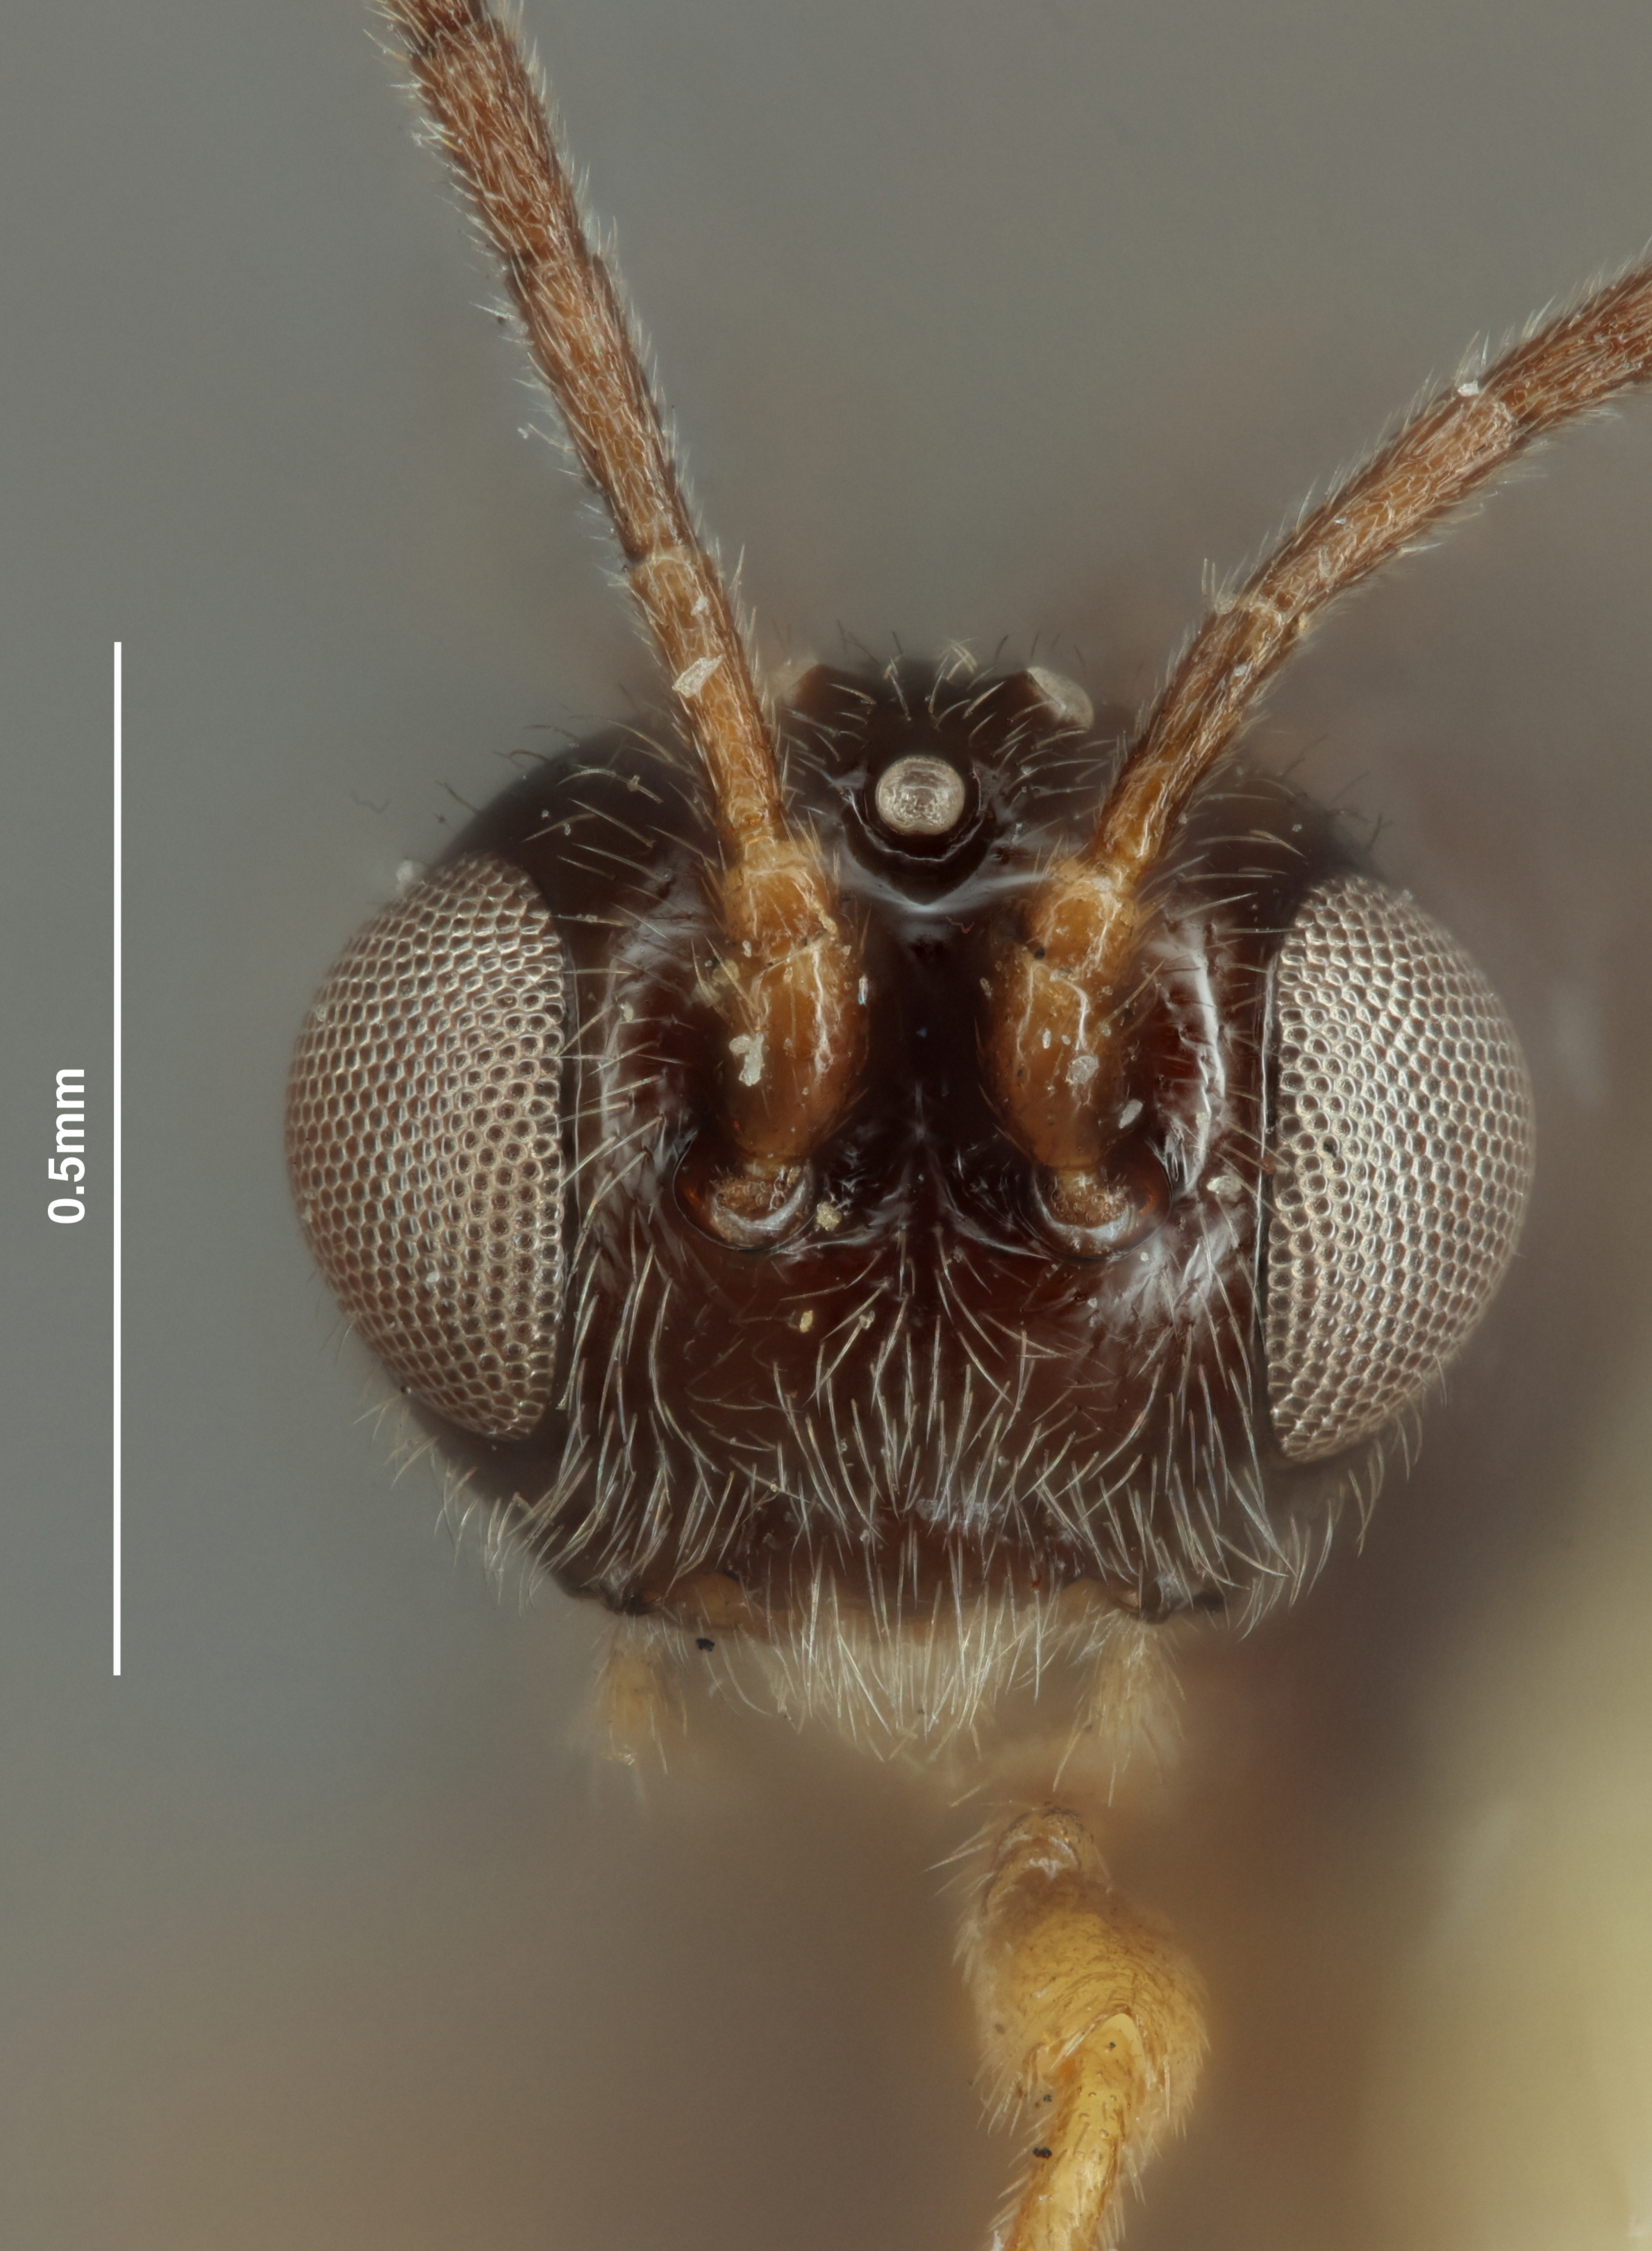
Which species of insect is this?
Eubazus tumorulus
